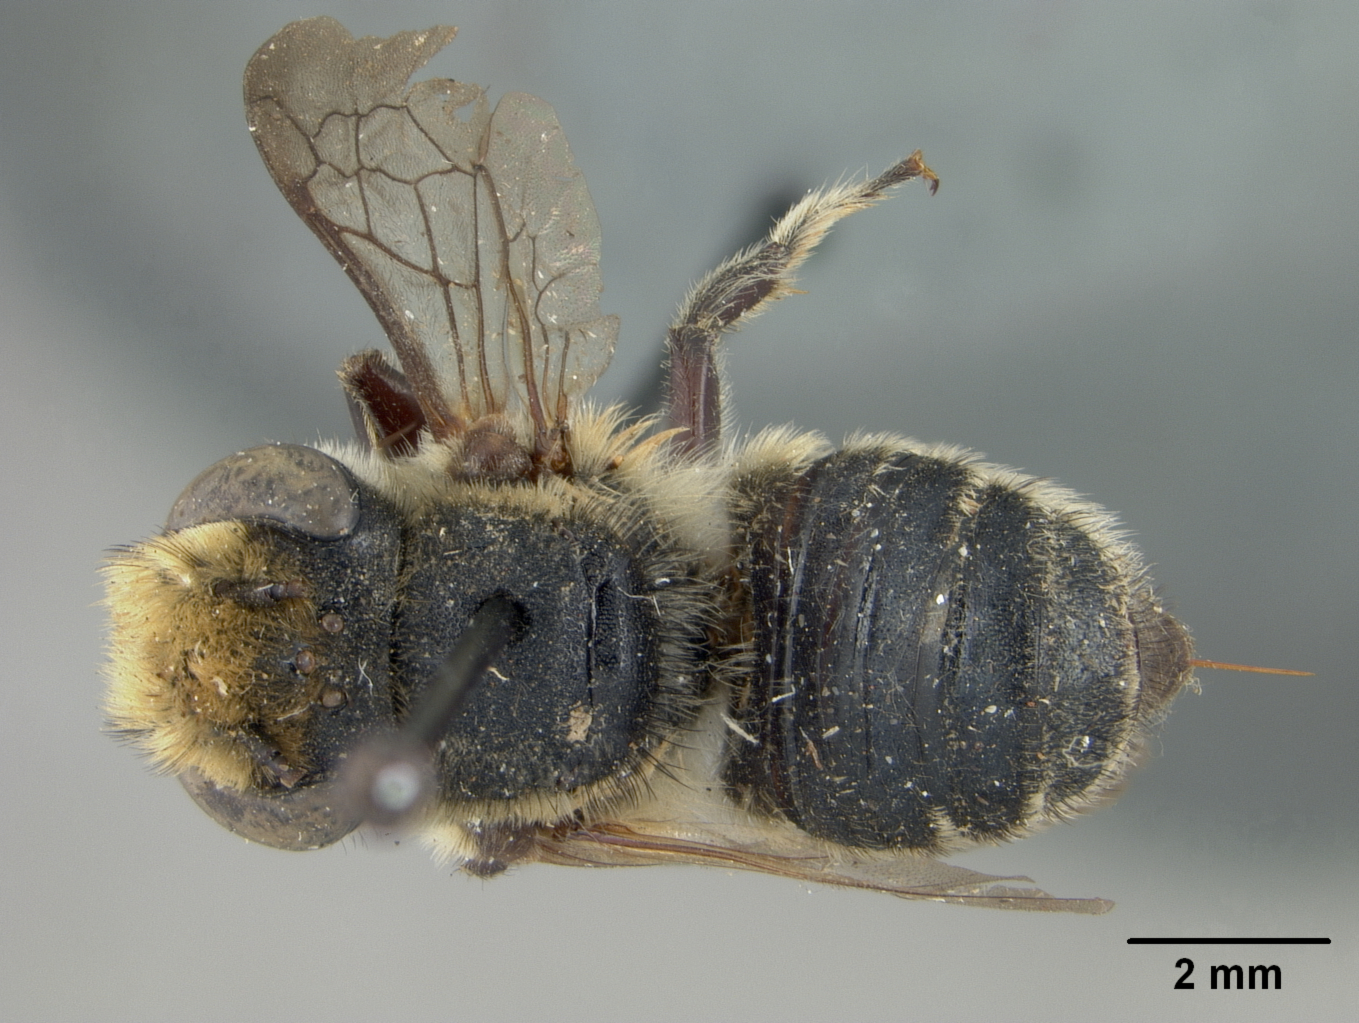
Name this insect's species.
Megachile xantholeuca
